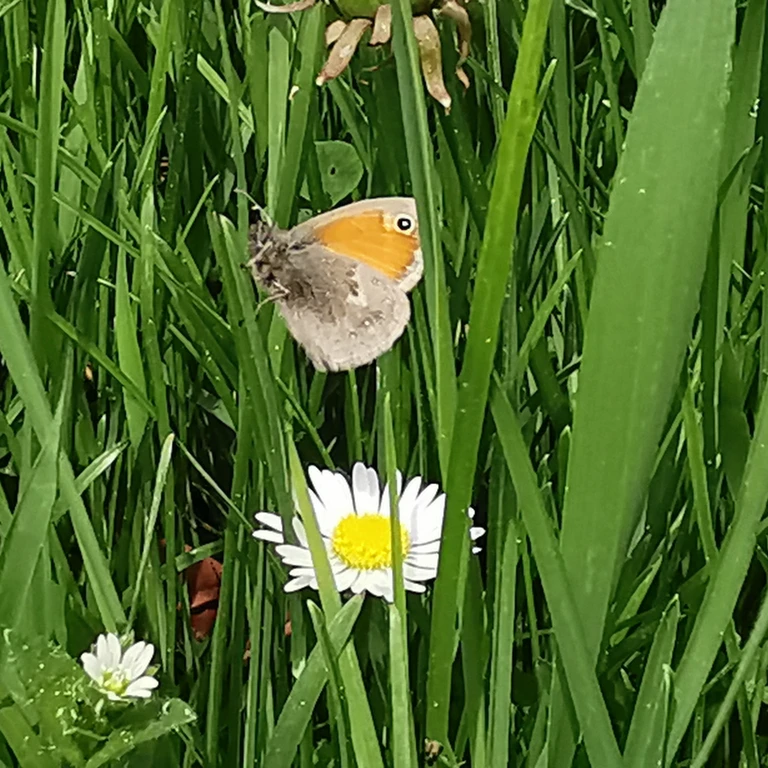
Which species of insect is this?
Coenonympha pamphilus
